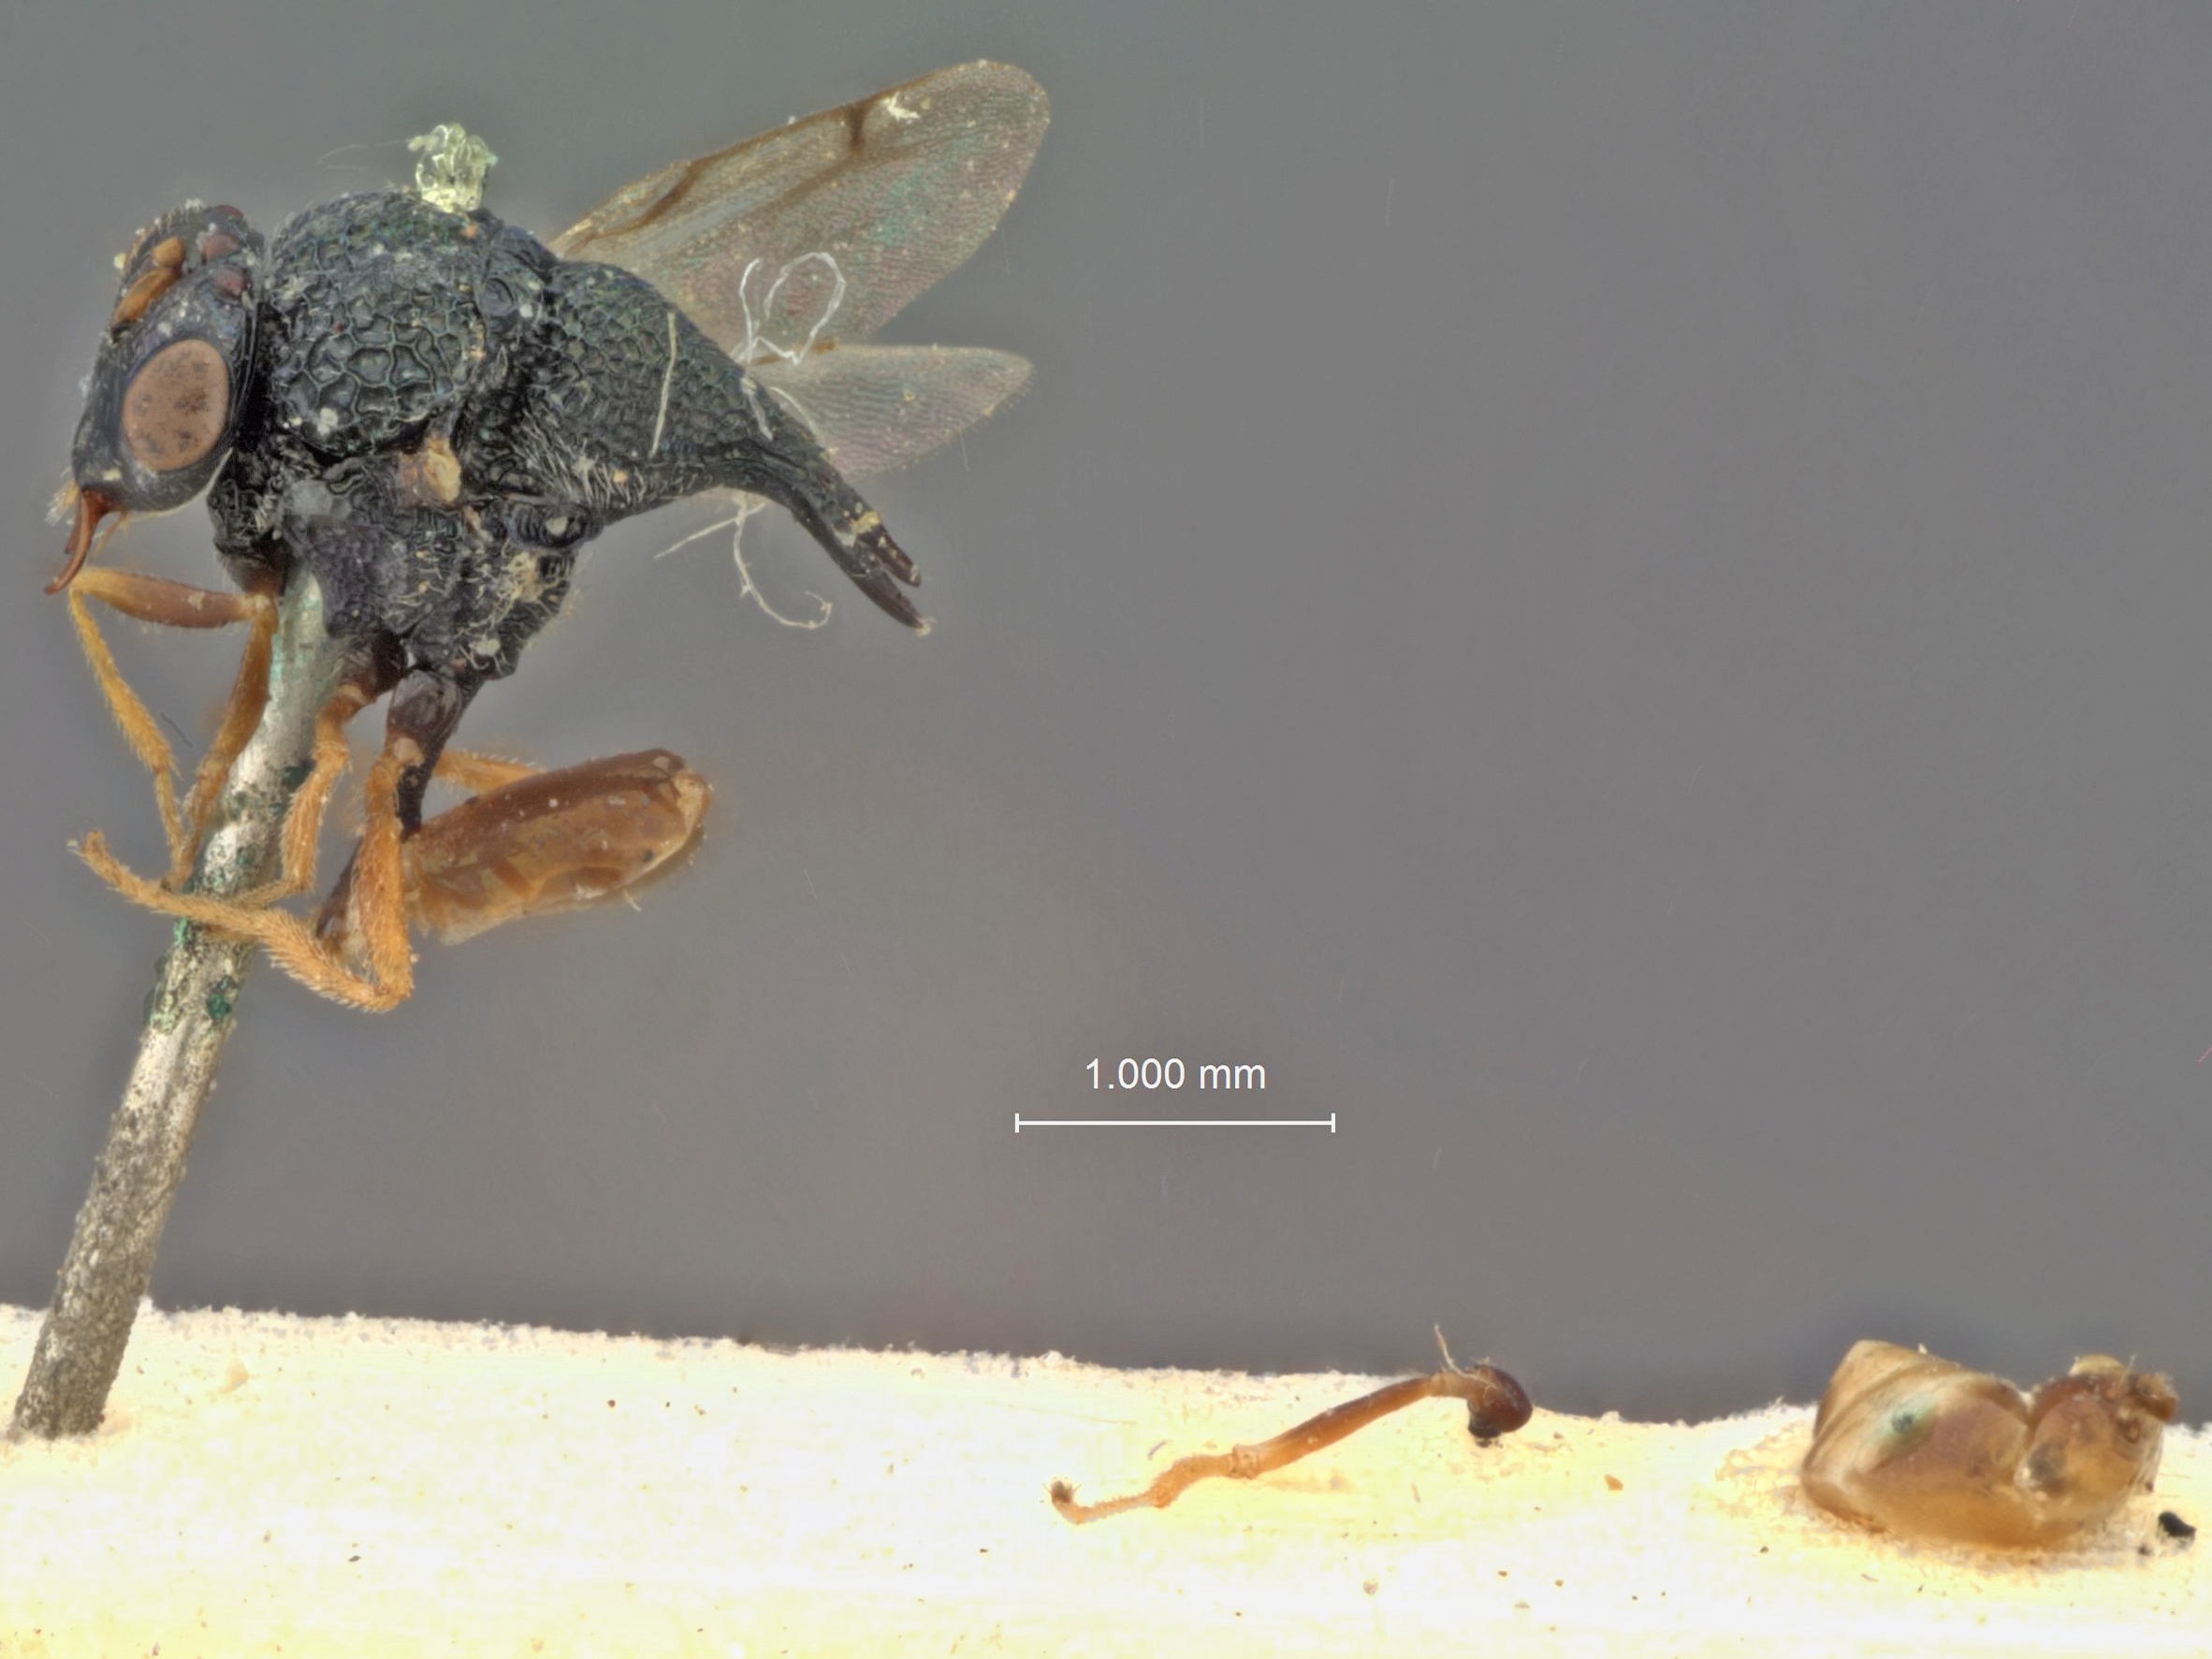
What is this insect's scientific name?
Kapaloides coromandelicus
